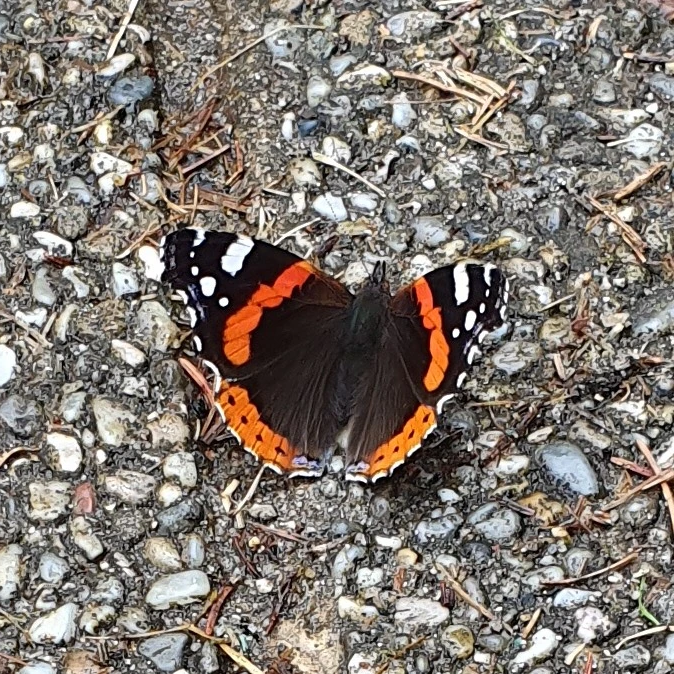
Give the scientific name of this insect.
Vanessa atalanta
